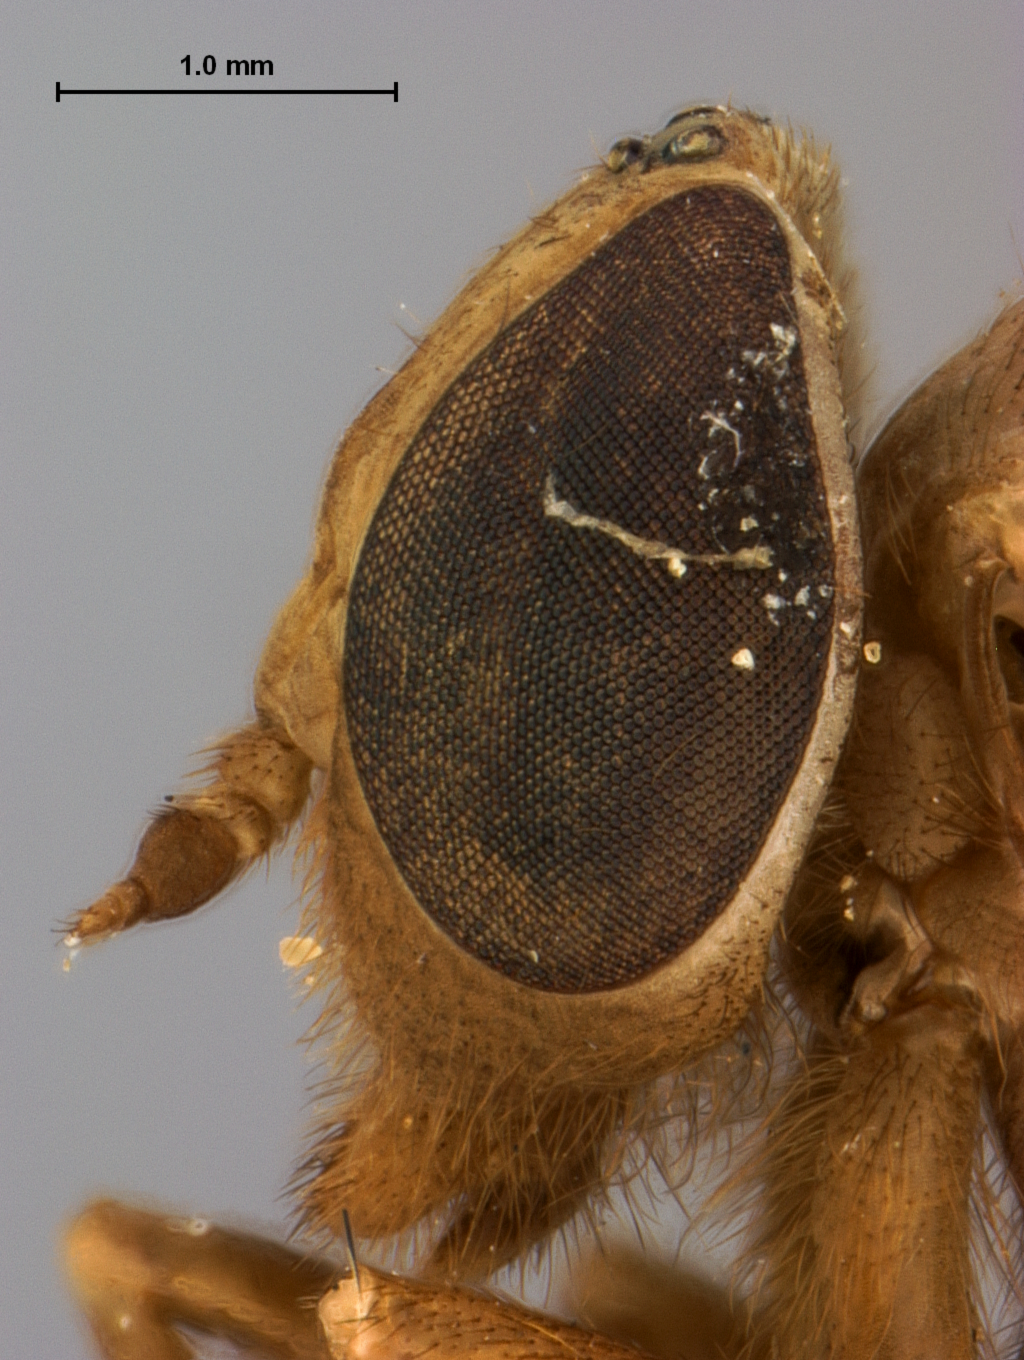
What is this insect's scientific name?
Merycomyia brunnea
